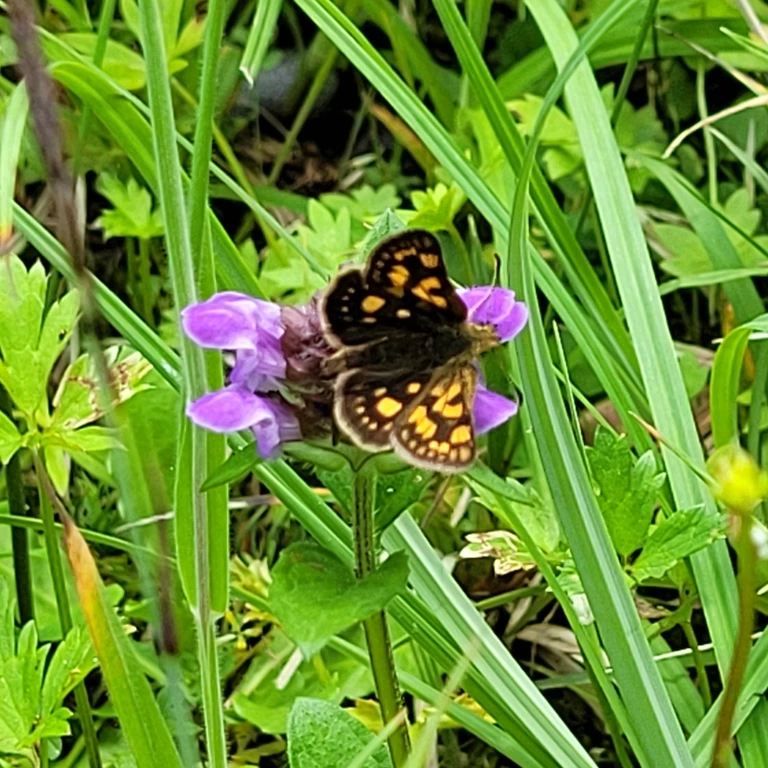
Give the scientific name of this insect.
Carterocephalus palaemon
